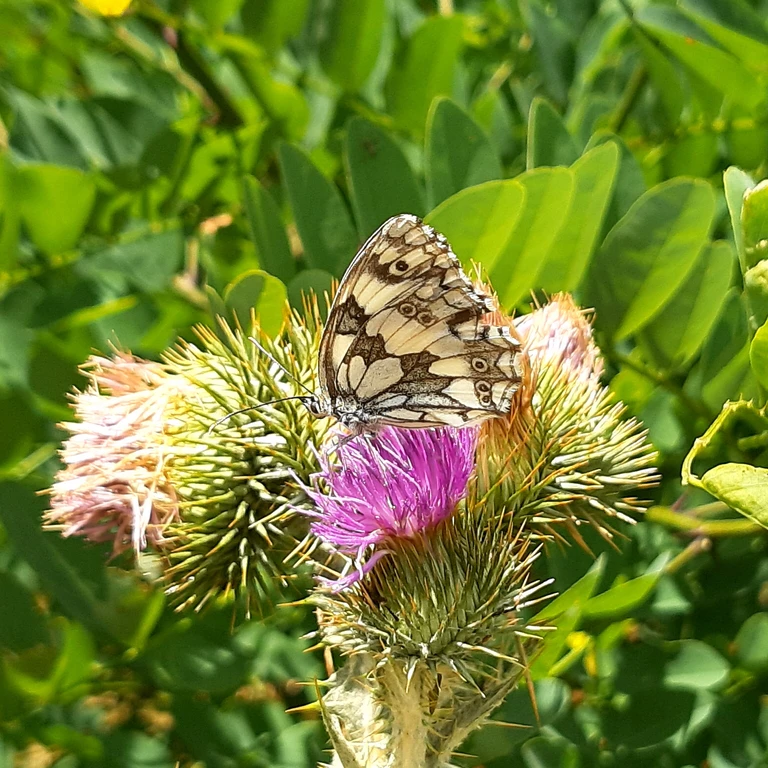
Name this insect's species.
Melanargia galathea
